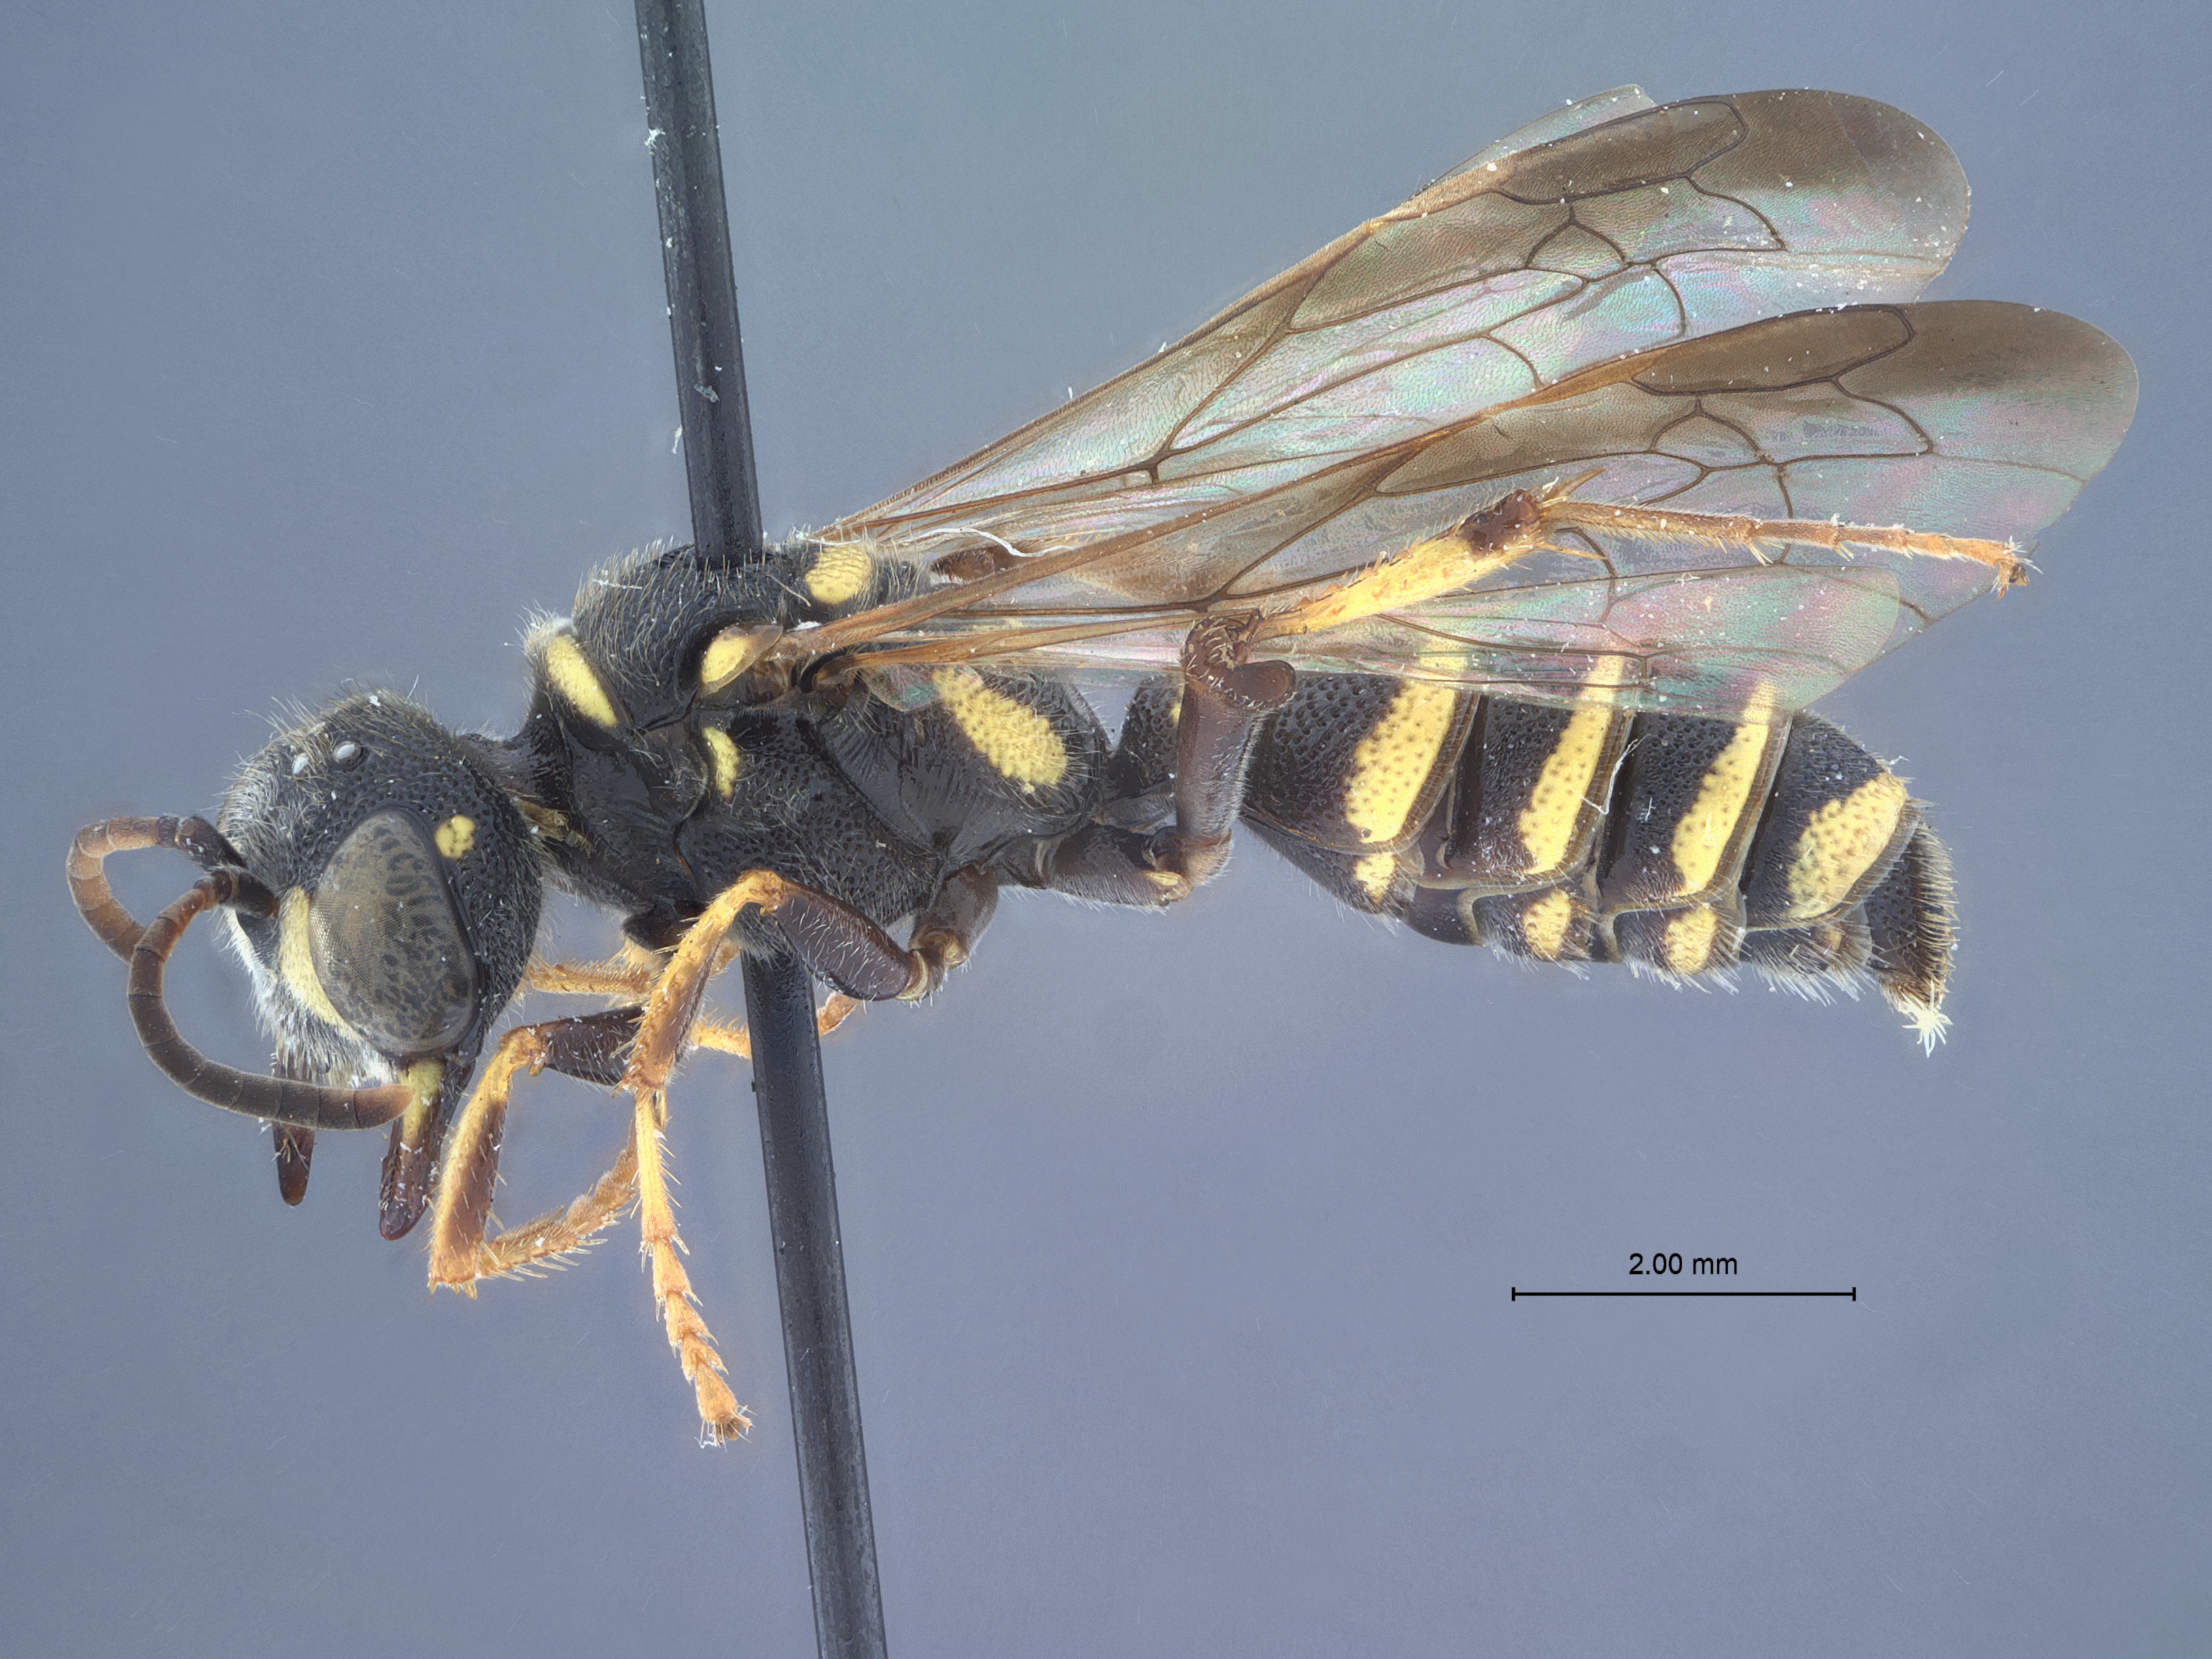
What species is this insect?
Cerceris evansi
